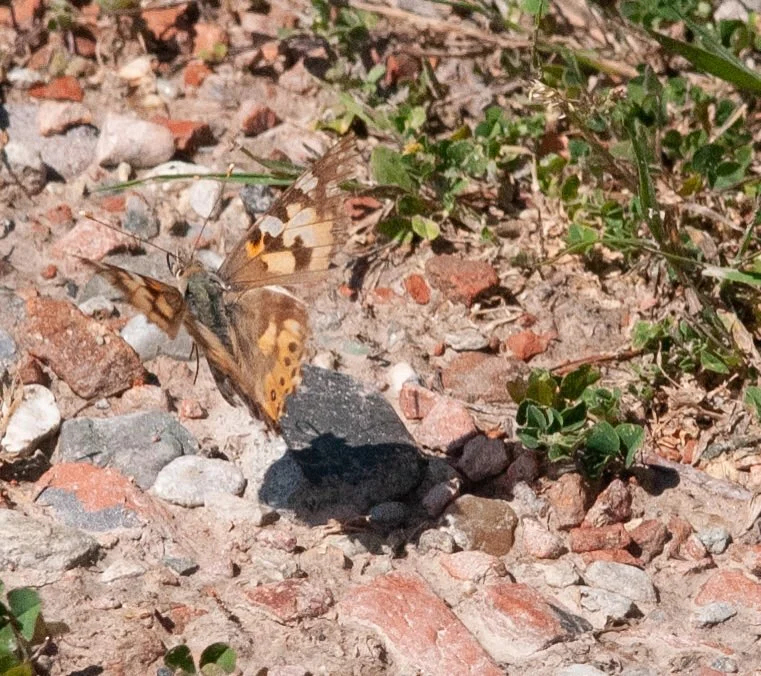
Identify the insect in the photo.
Vanessa cardui
